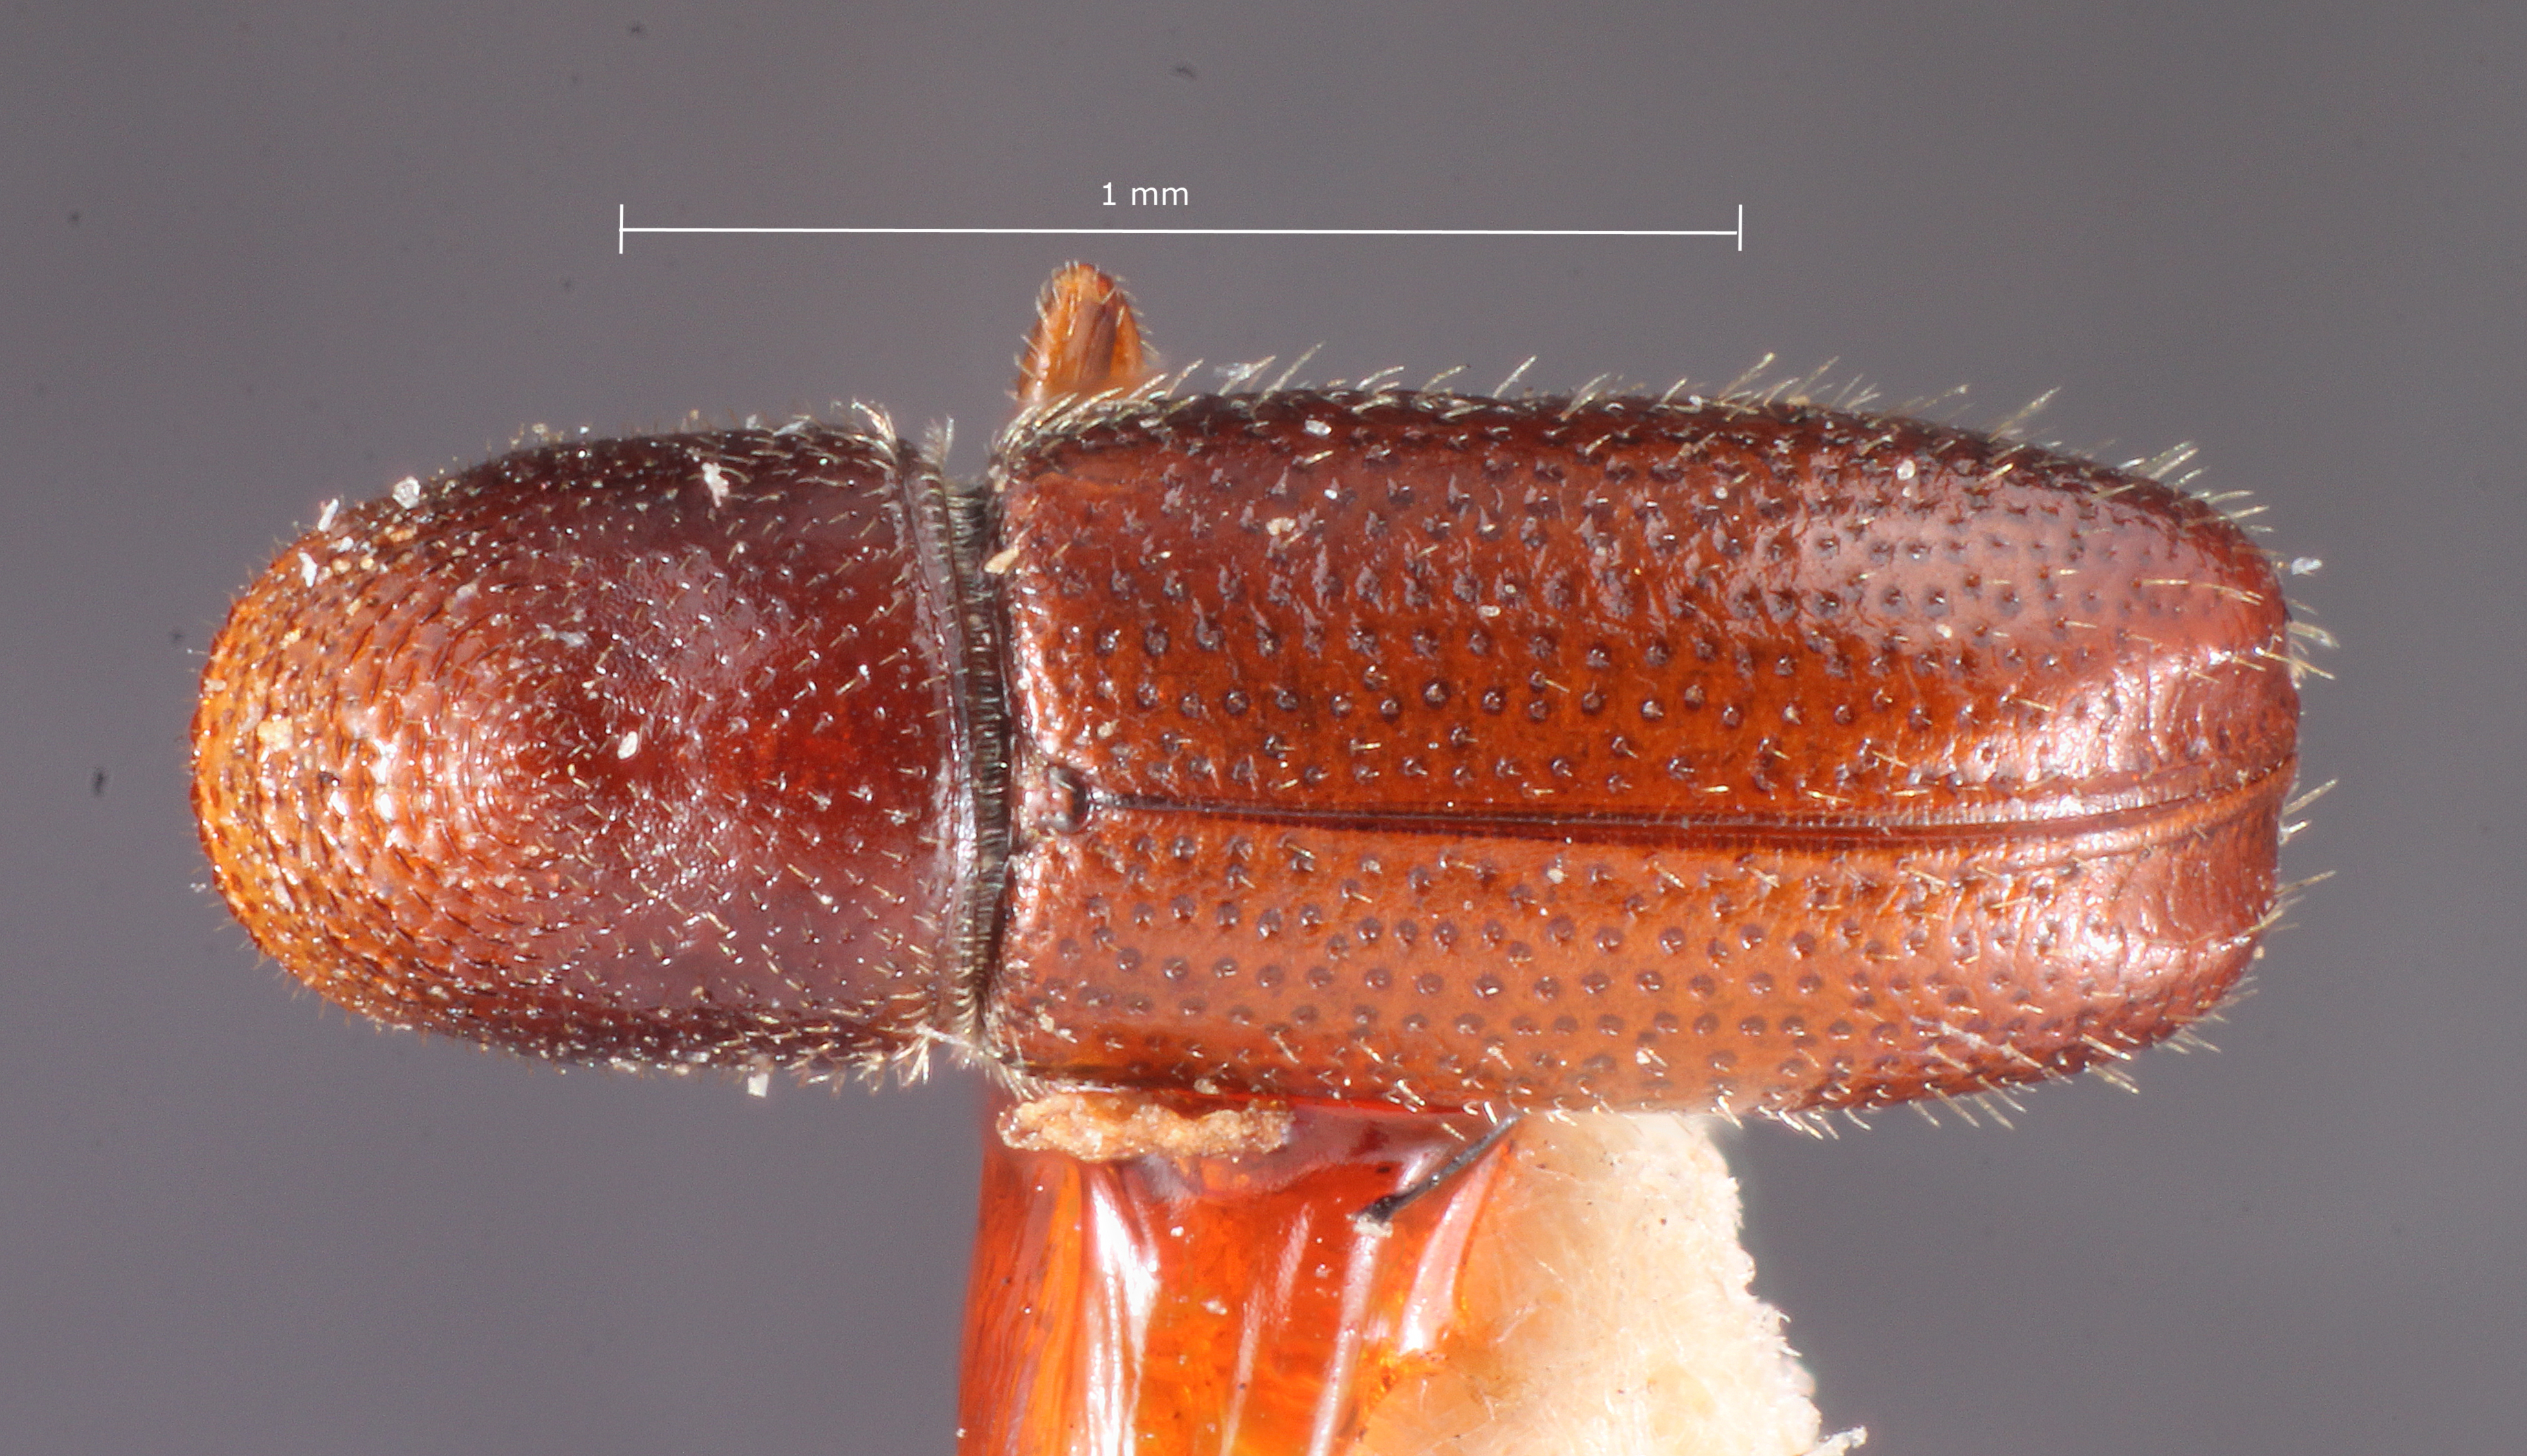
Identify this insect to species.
Pityophthorus concavus
